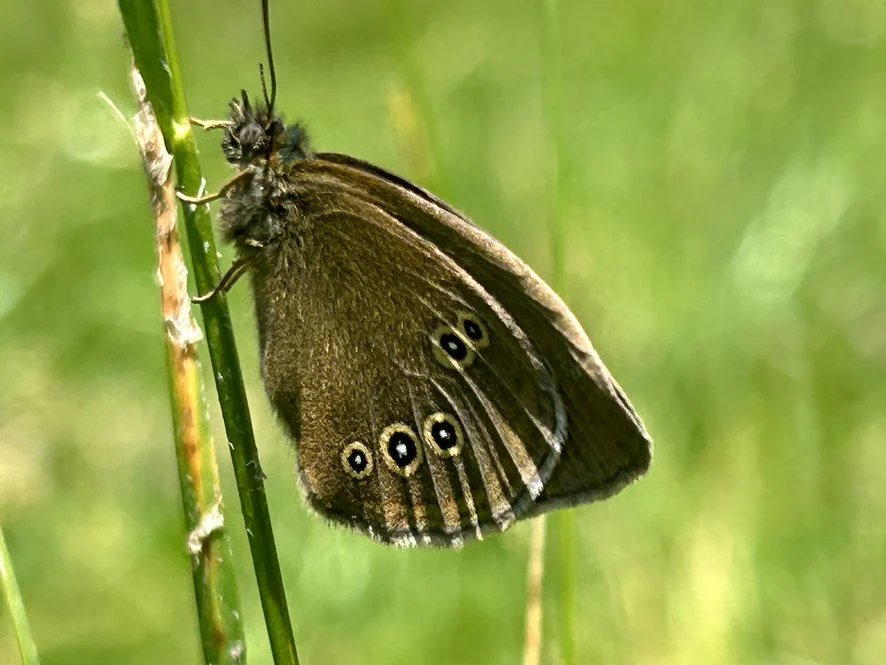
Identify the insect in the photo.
Aphantopus hyperantus
